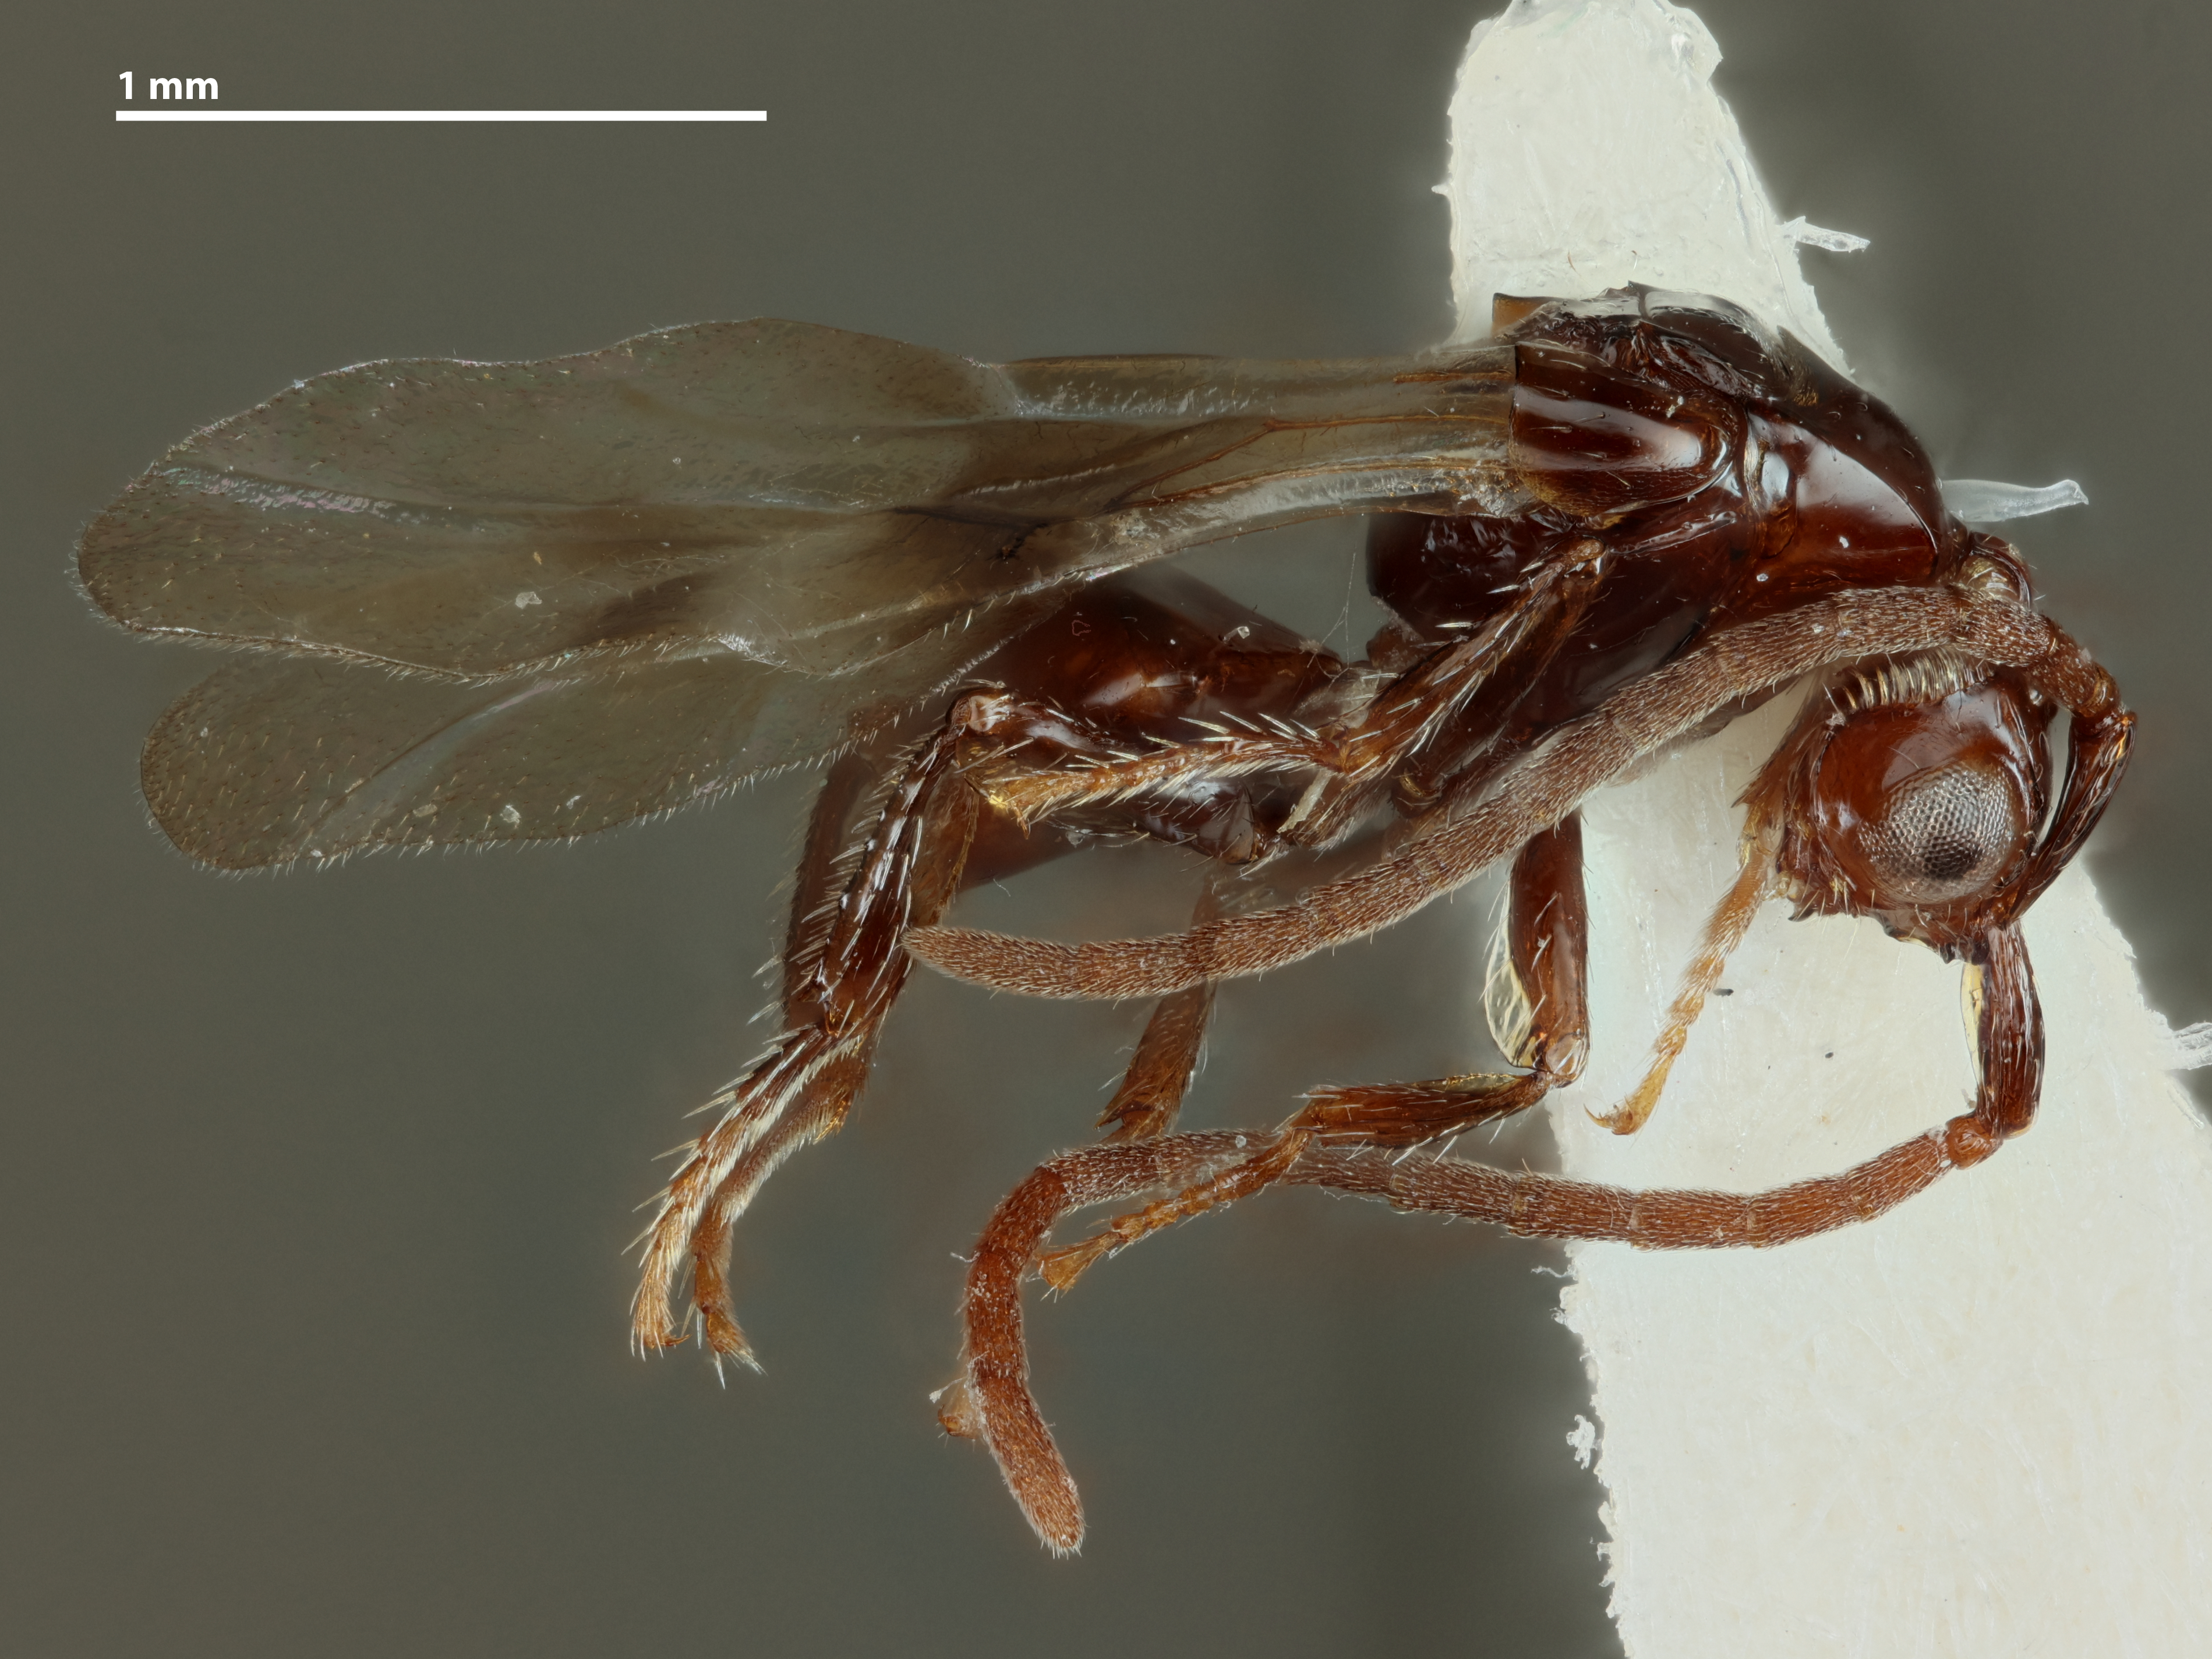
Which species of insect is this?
Loboscelidia castanea
